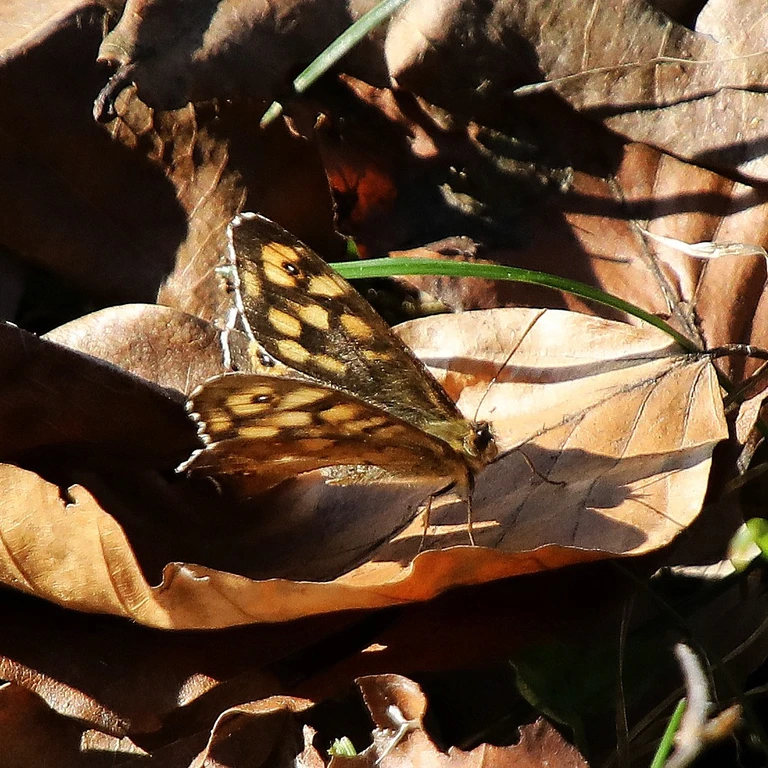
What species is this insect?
Pararge aegeria
